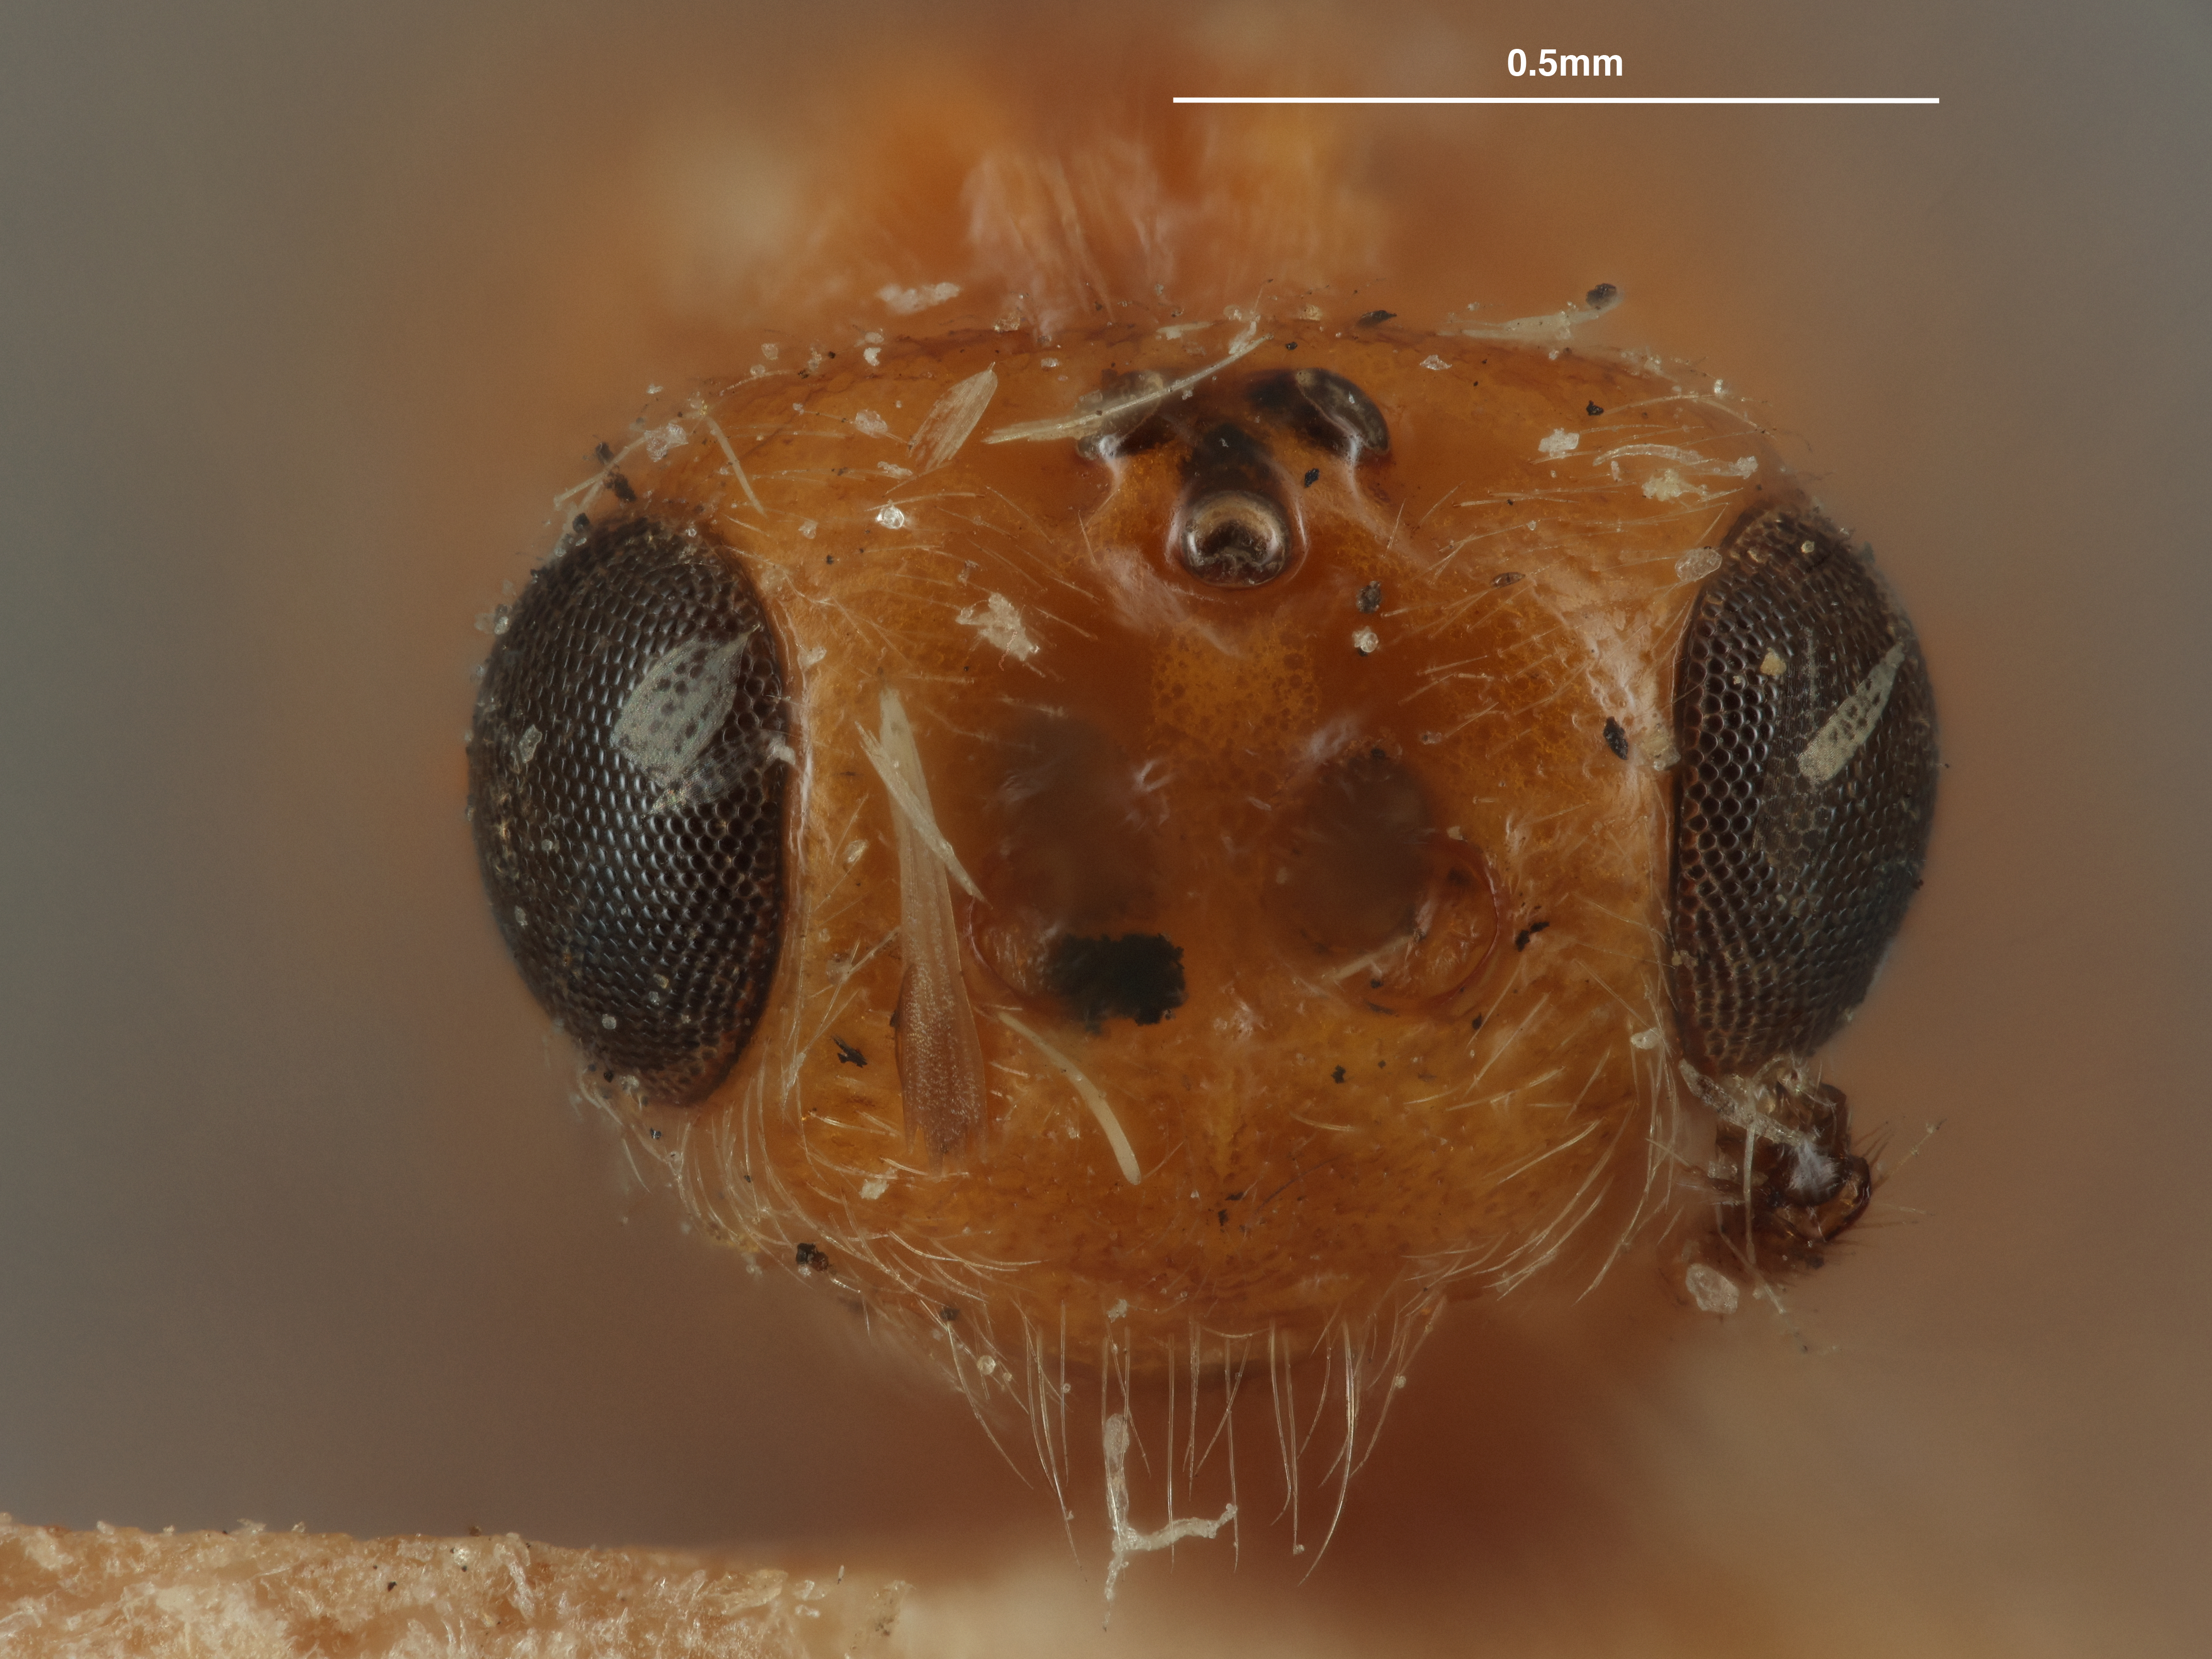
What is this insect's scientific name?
Opius melleus
